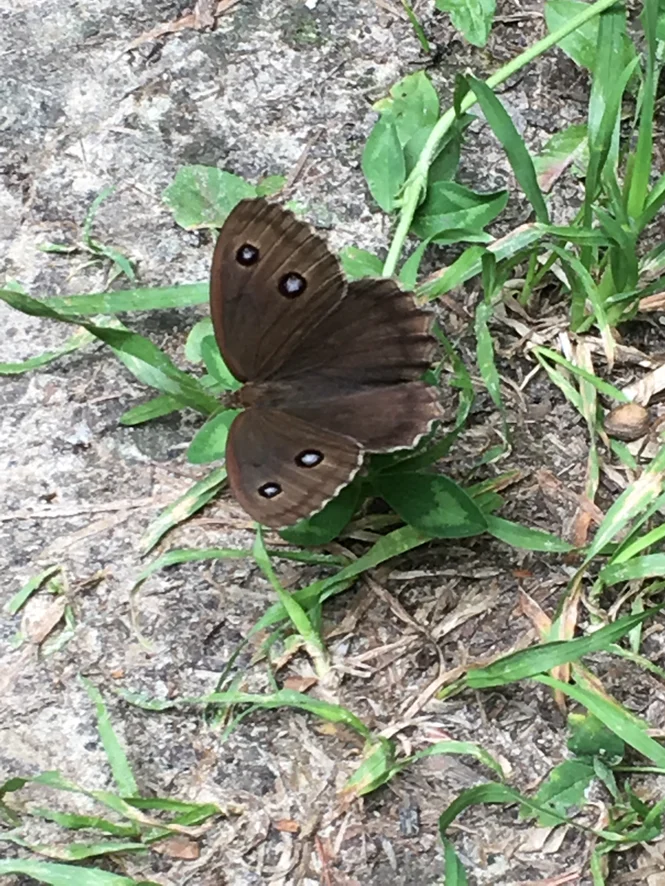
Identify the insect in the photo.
Minois dryas
